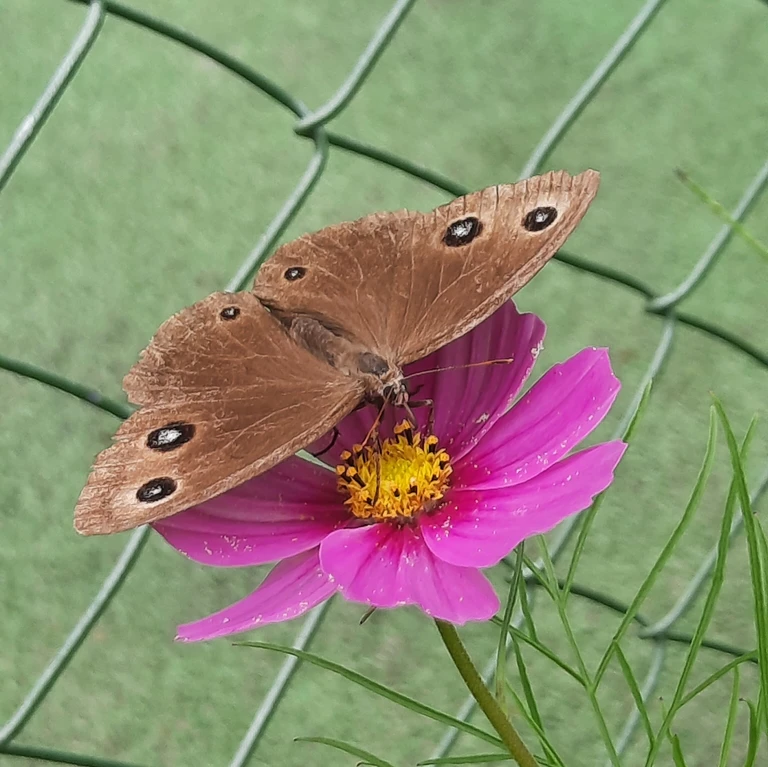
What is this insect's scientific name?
Minois dryas
